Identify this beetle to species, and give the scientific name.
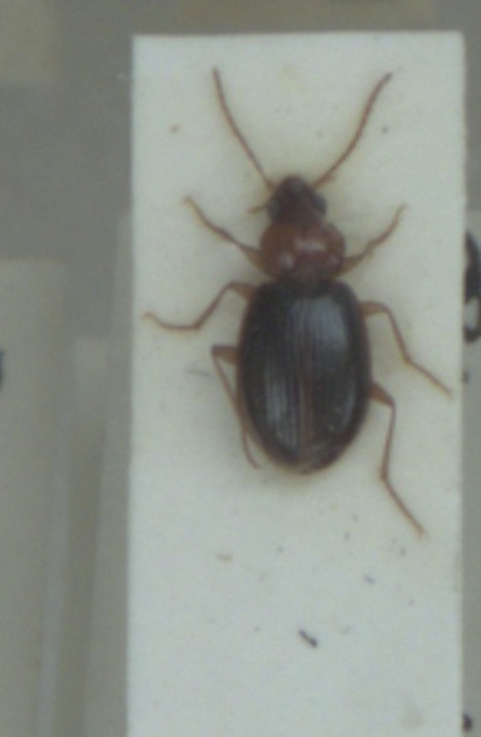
Ocys harpaloides
